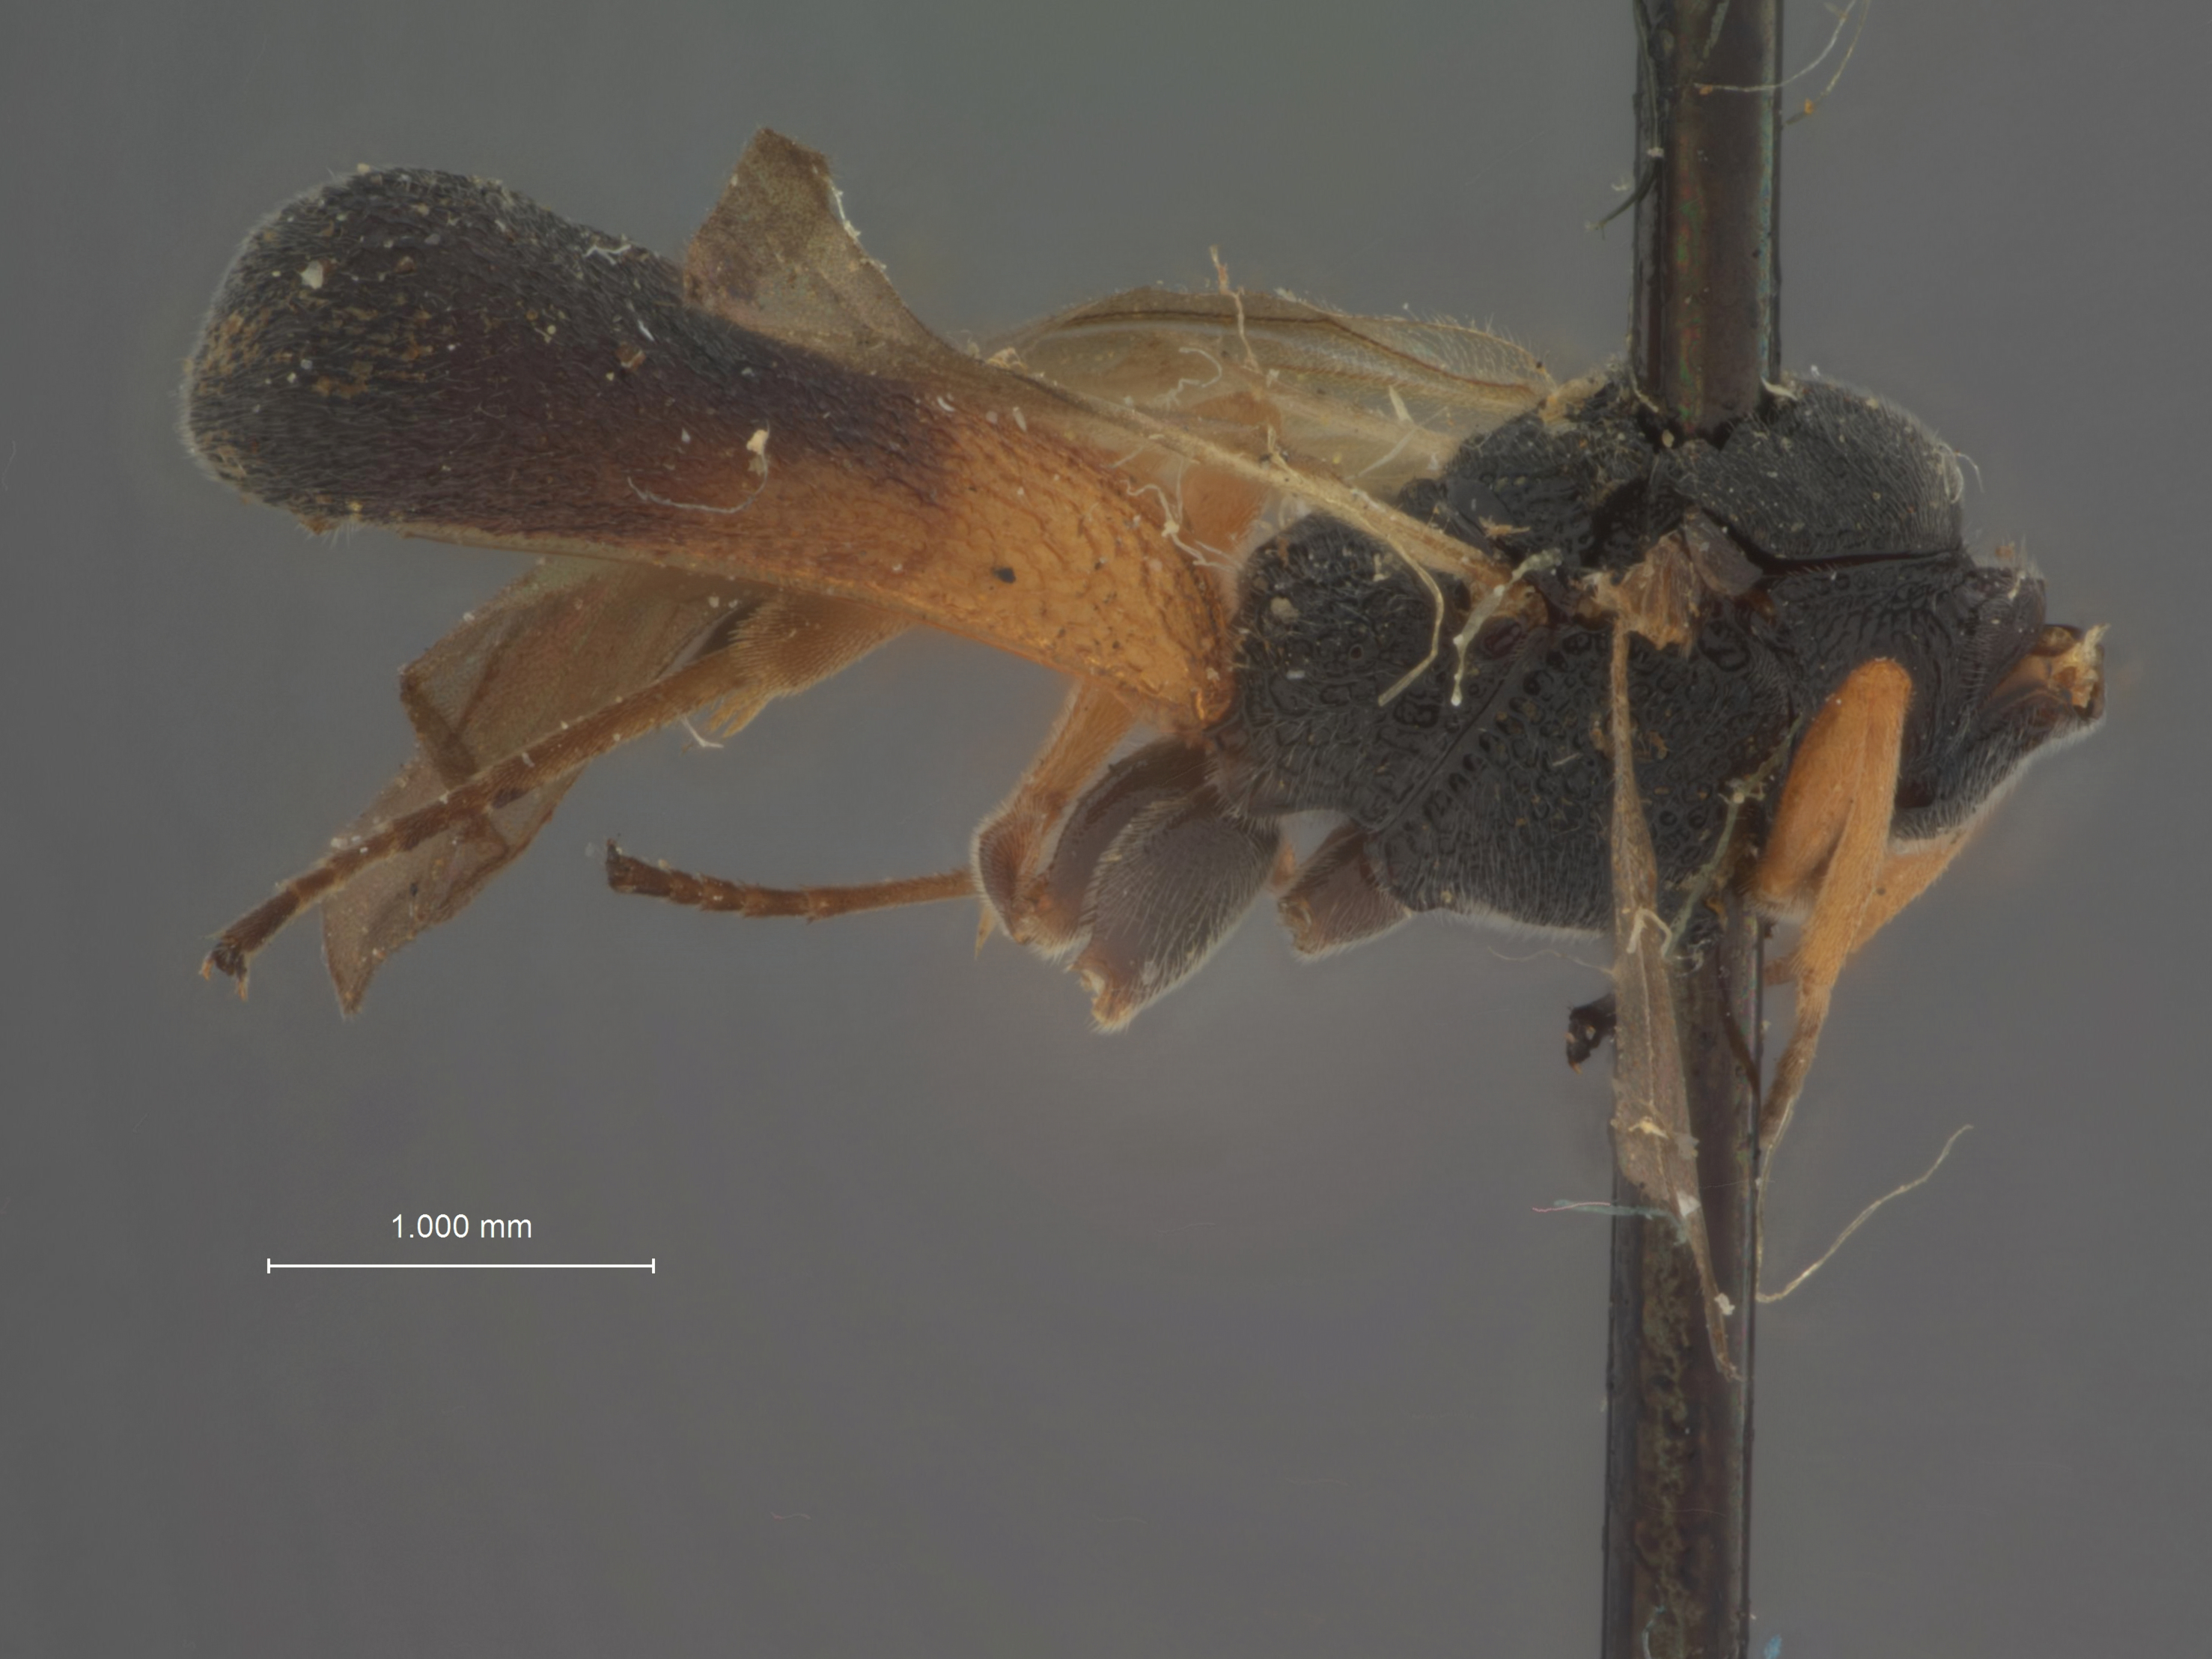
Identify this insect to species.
Chelonus knabi
